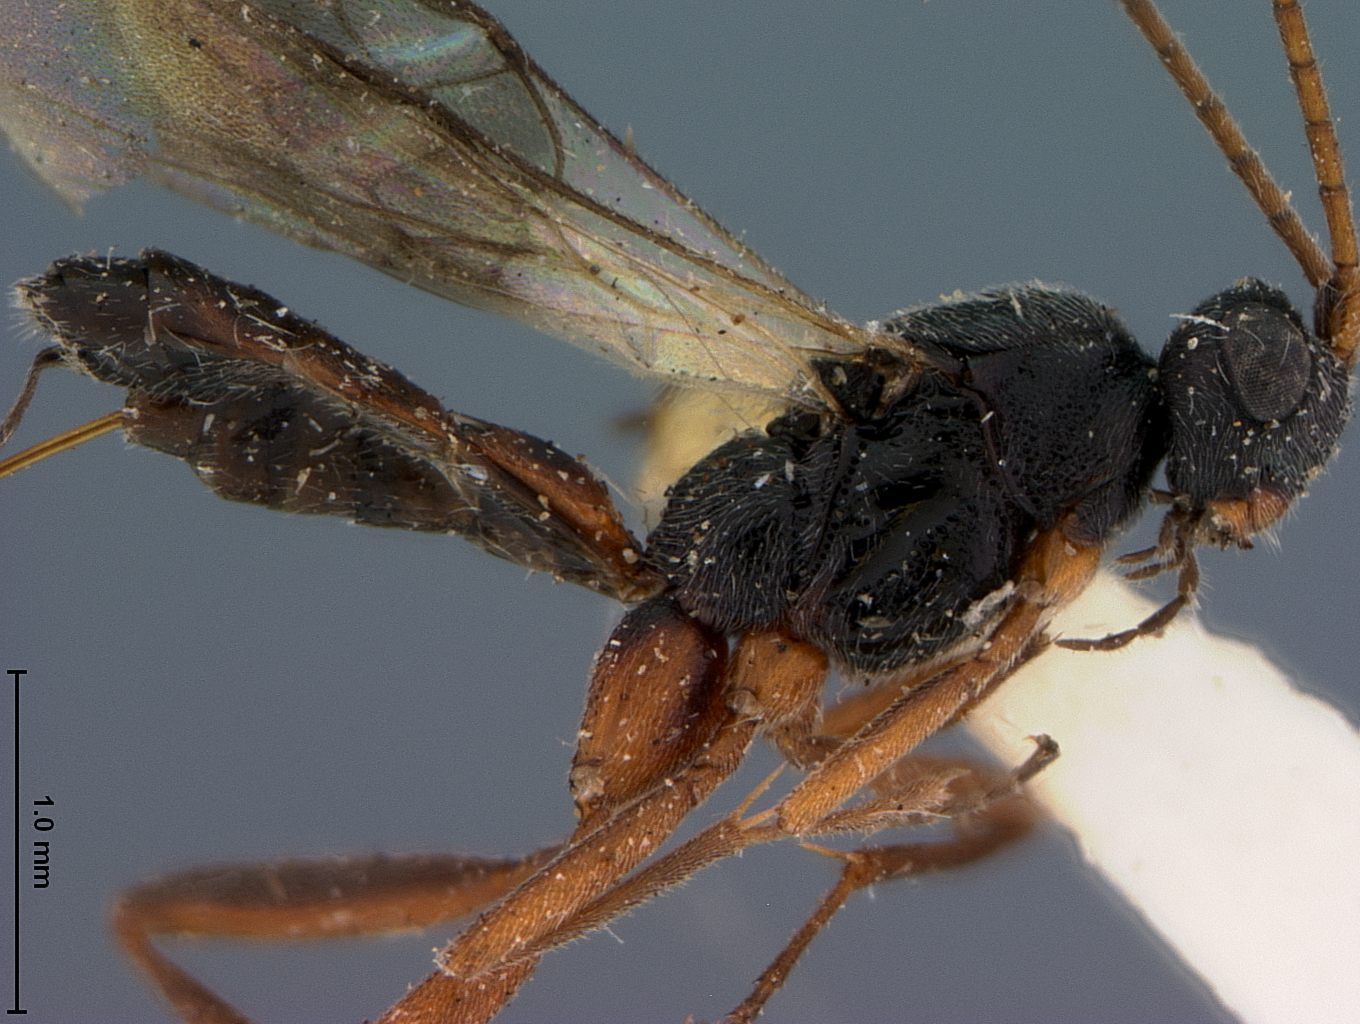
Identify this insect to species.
Orgilus agresitis
